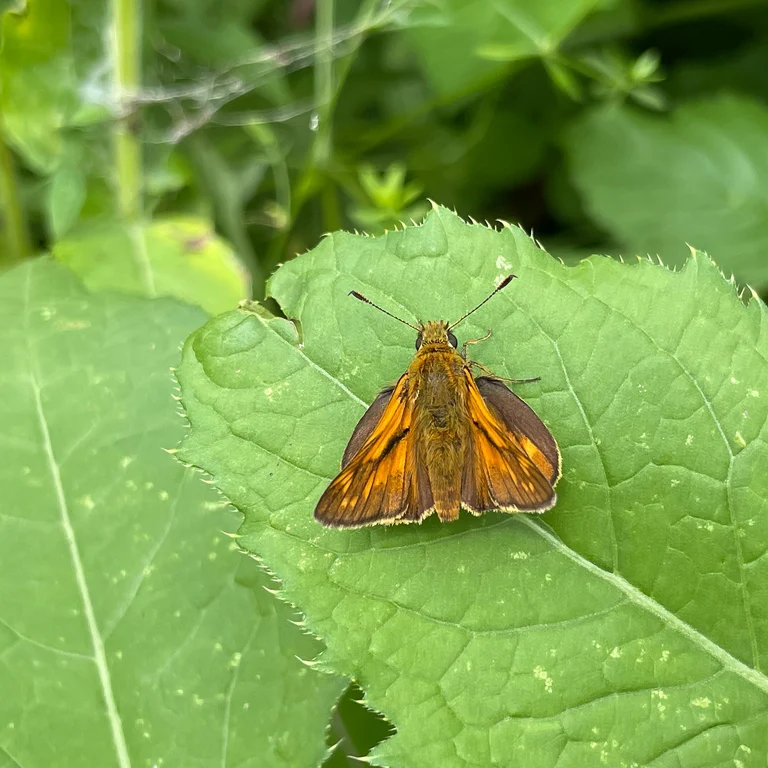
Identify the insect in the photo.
Ochlodes sylvanus (also Ochlodes venata)
